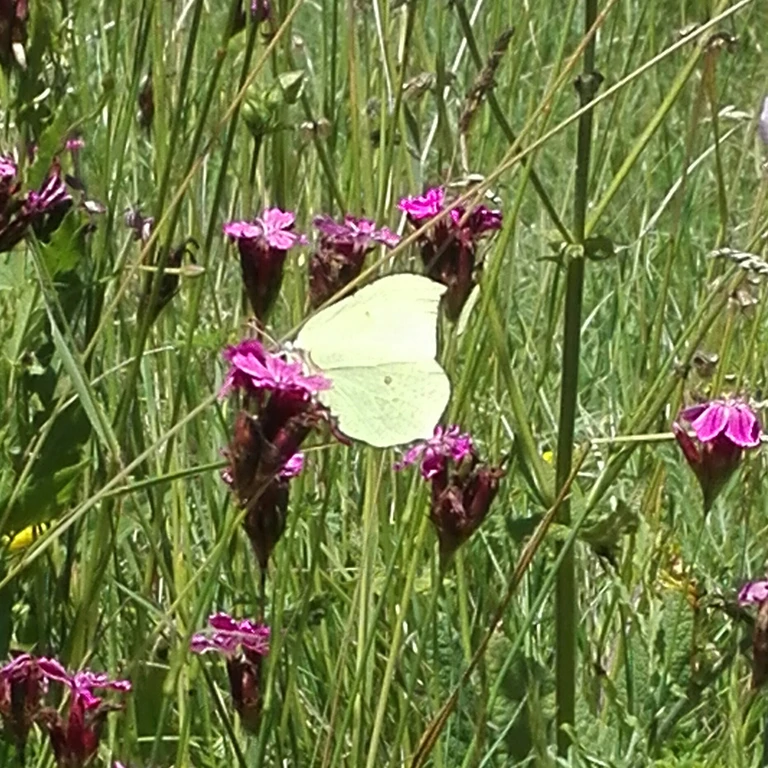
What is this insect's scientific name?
Gonepteryx rhamni
